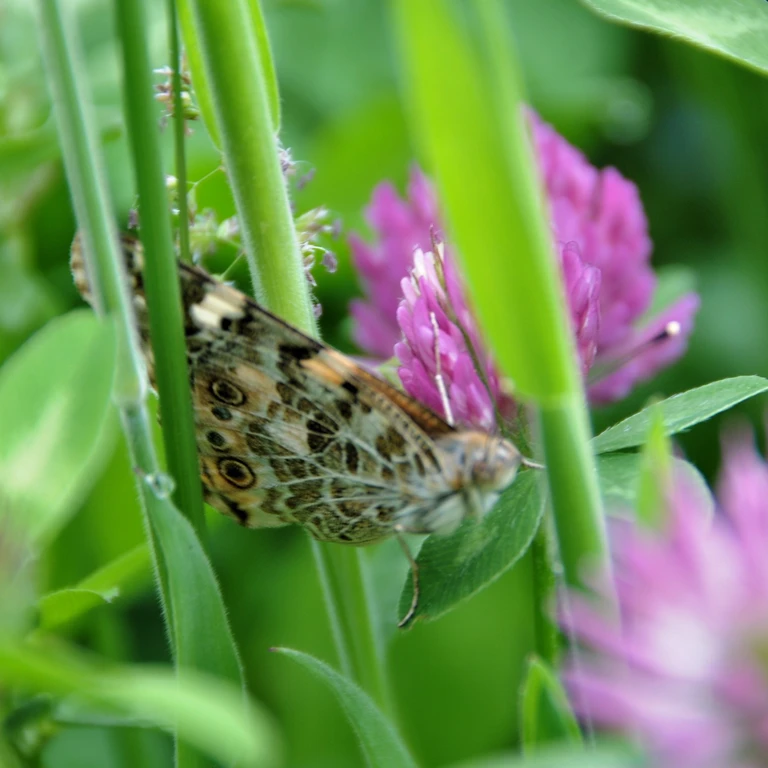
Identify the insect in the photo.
Vanessa cardui
